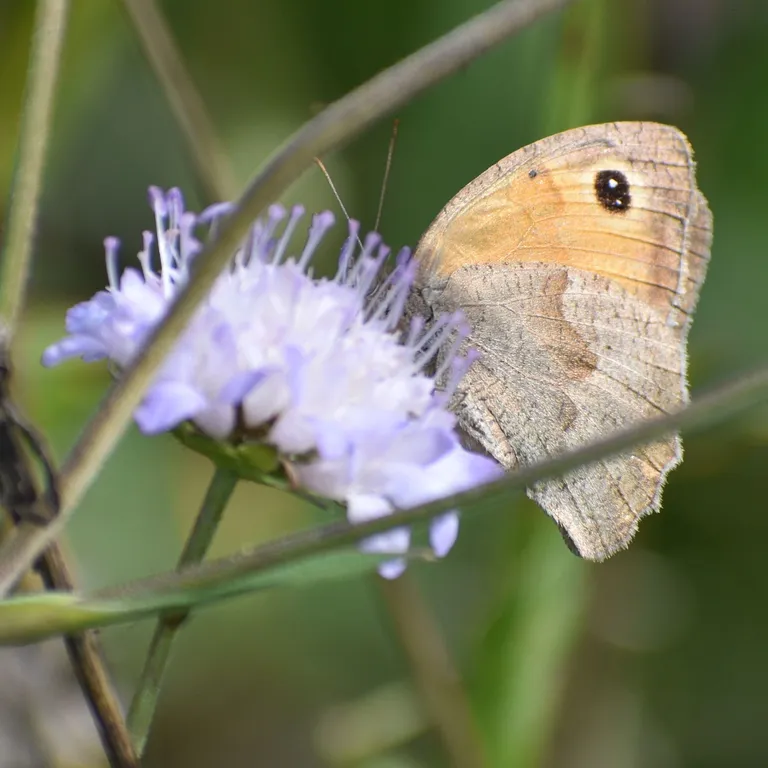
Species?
Maniola jurtina
